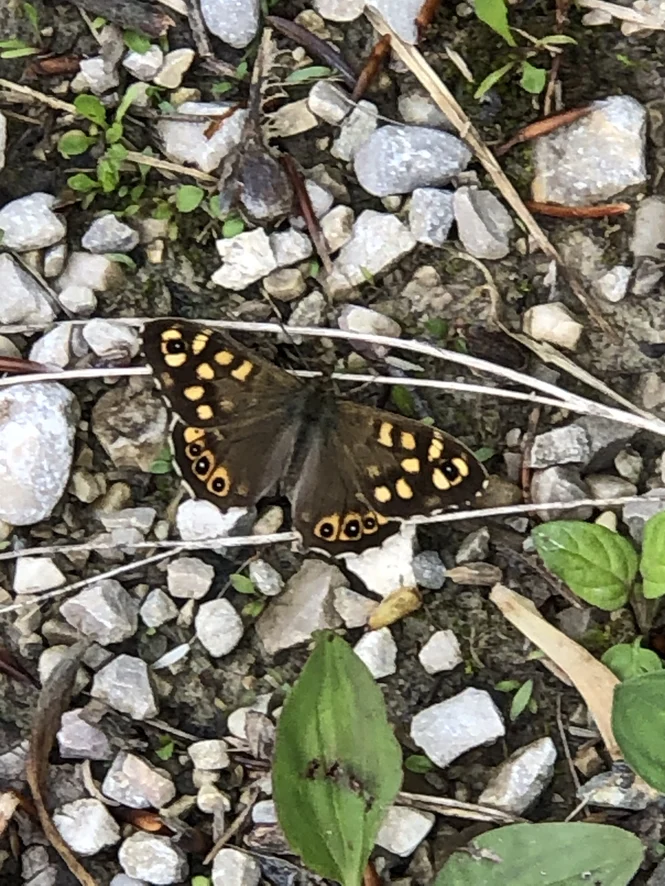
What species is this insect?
Pararge aegeria
